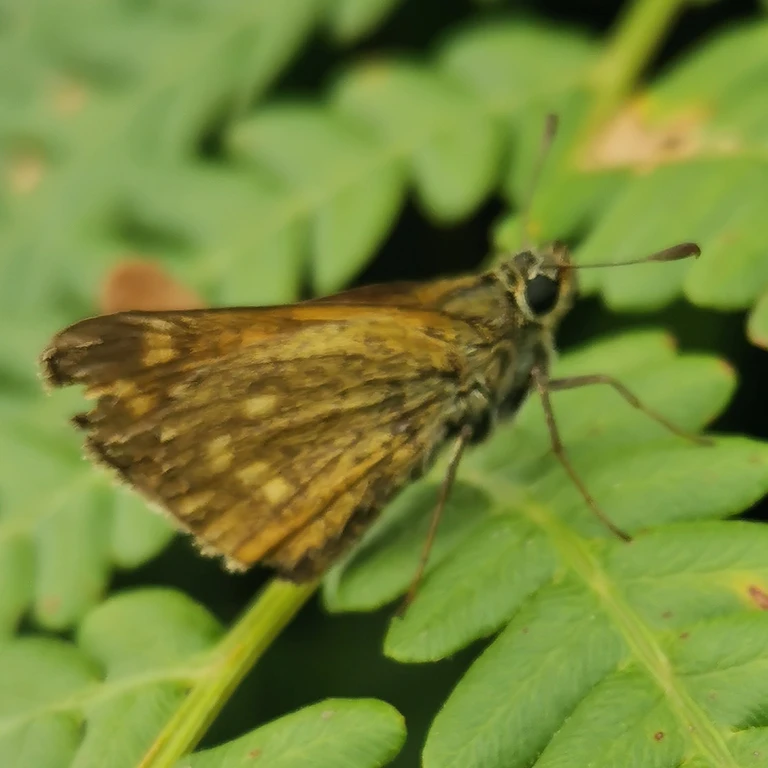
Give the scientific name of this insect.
Ochlodes sylvanus (also Ochlodes venata)
